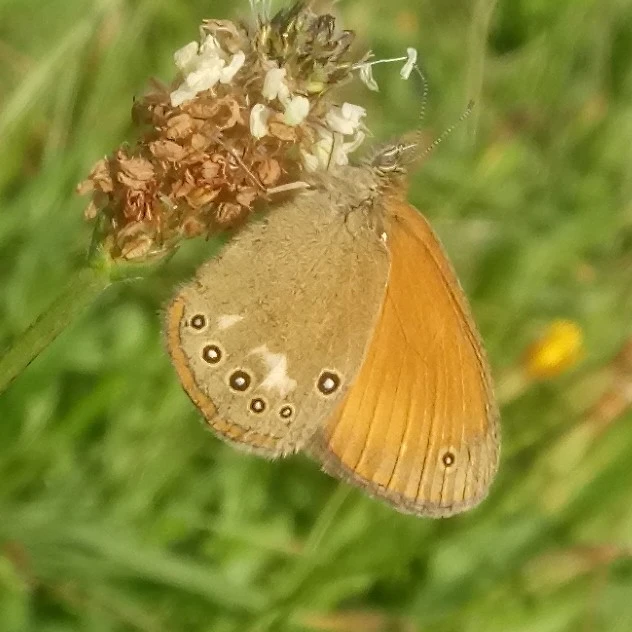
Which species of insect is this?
Coenonympha glycerion (also Coenonympha iphis)
